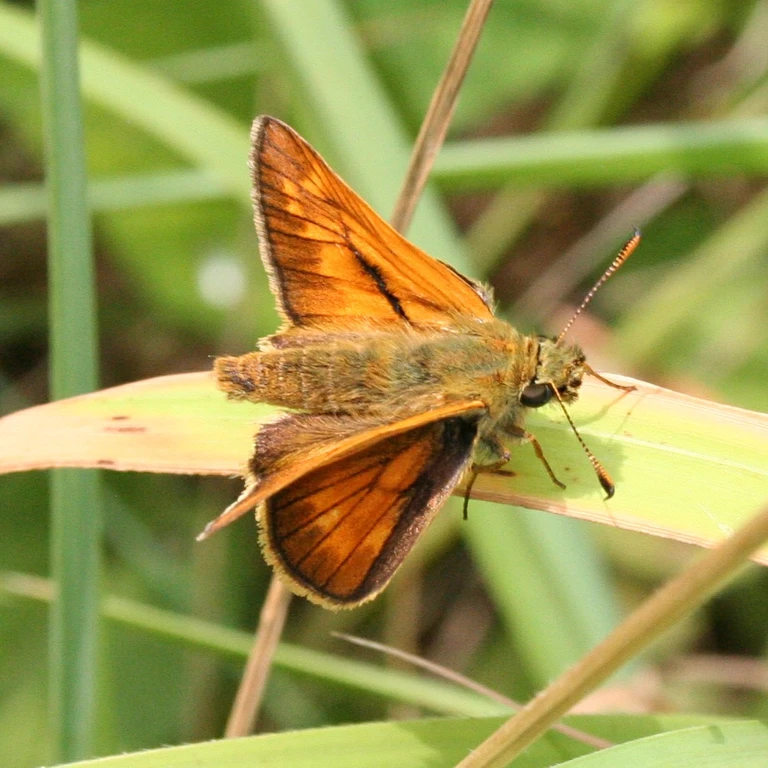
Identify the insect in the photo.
Ochlodes sylvanus (also Ochlodes venata)
